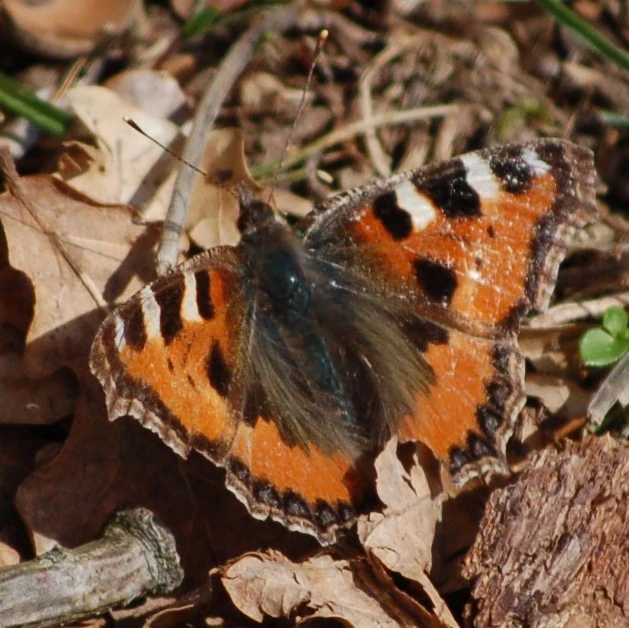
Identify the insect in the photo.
Aglais urticae
